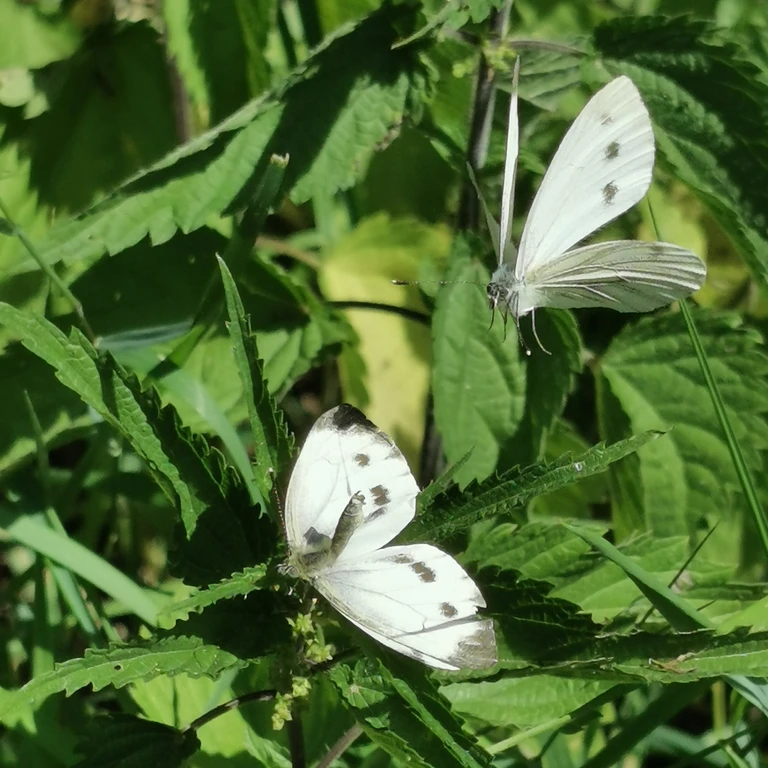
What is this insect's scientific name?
Pieris napi
